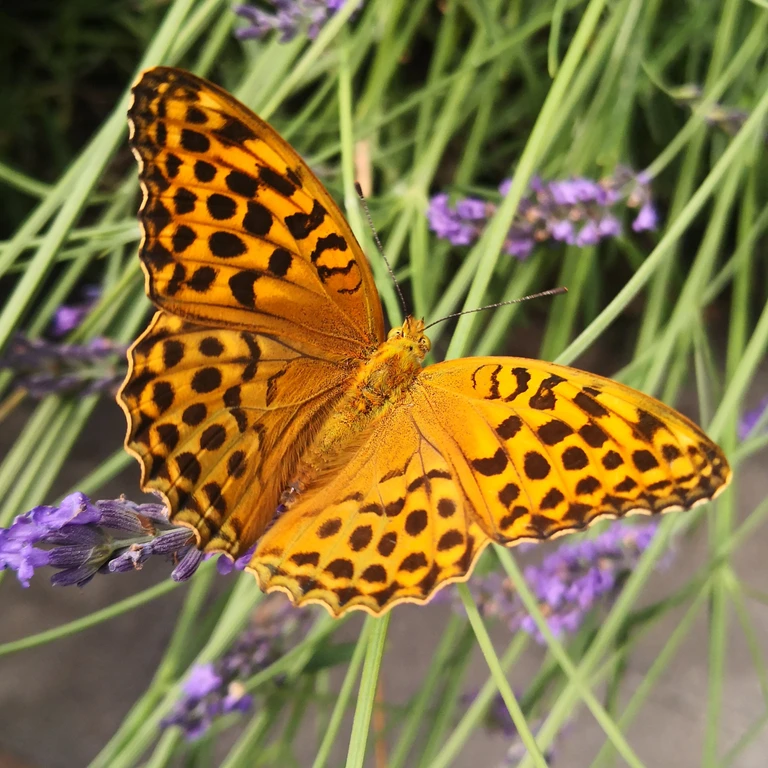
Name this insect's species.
Argynnis paphia
